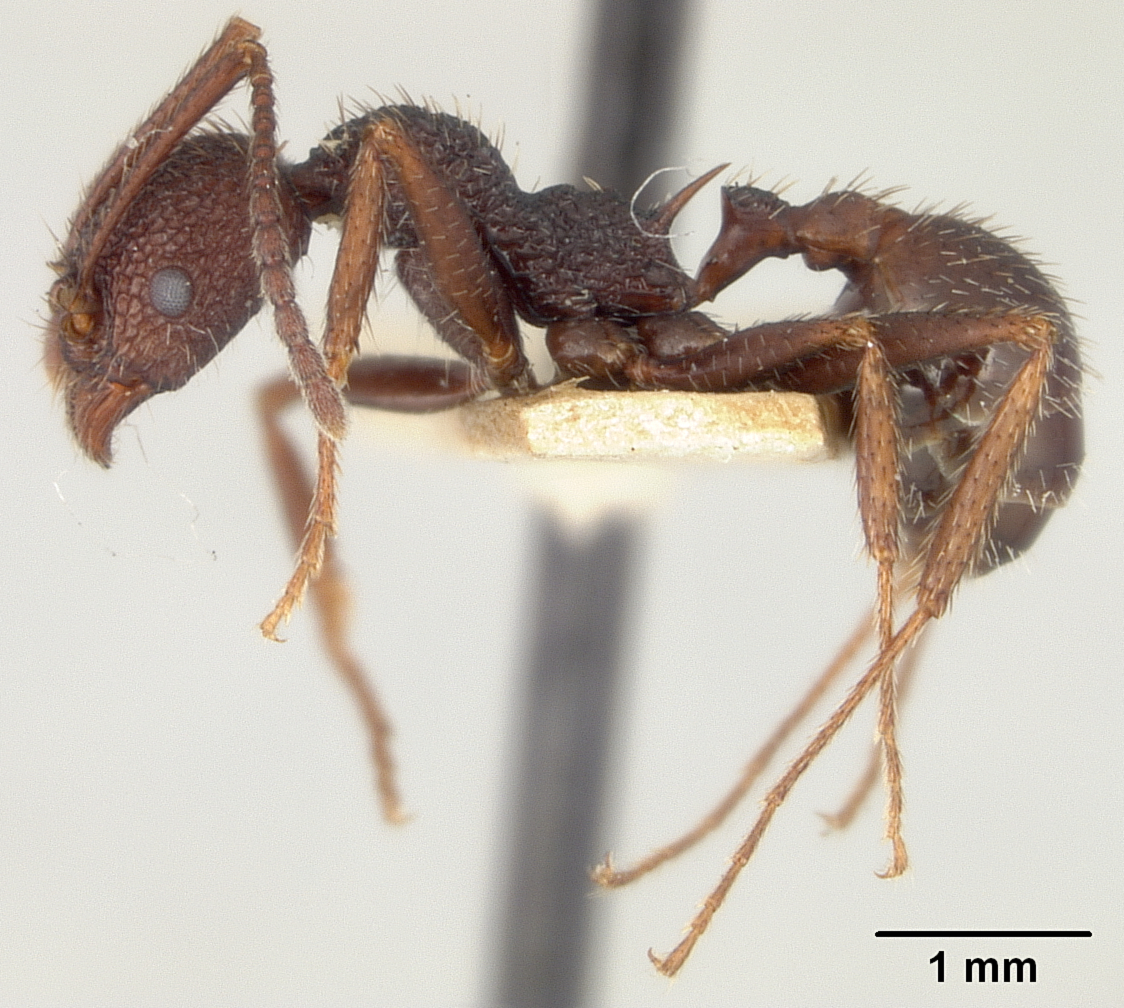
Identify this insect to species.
Aphaenogaster relicta
